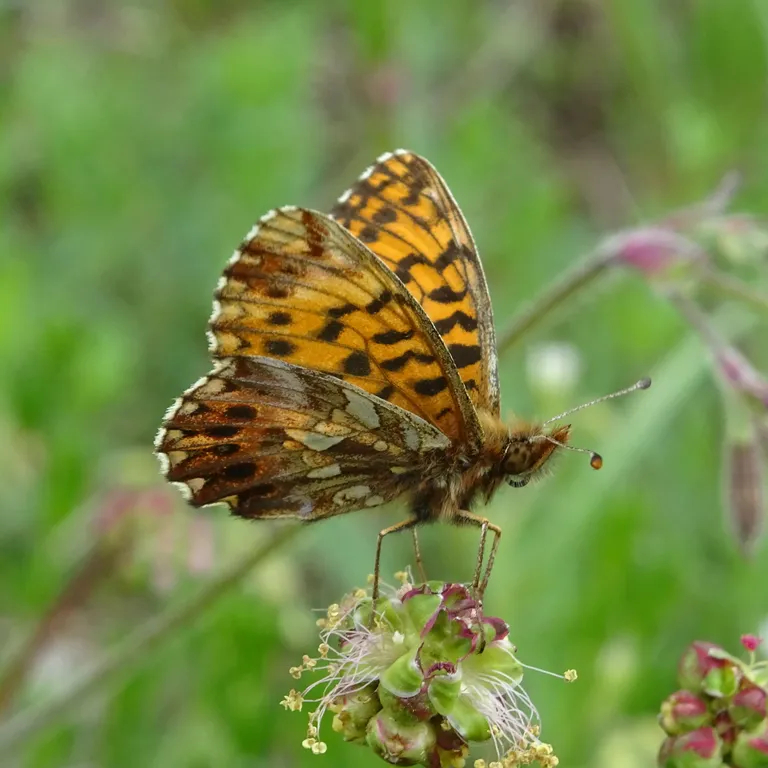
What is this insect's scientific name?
Boloria dia
